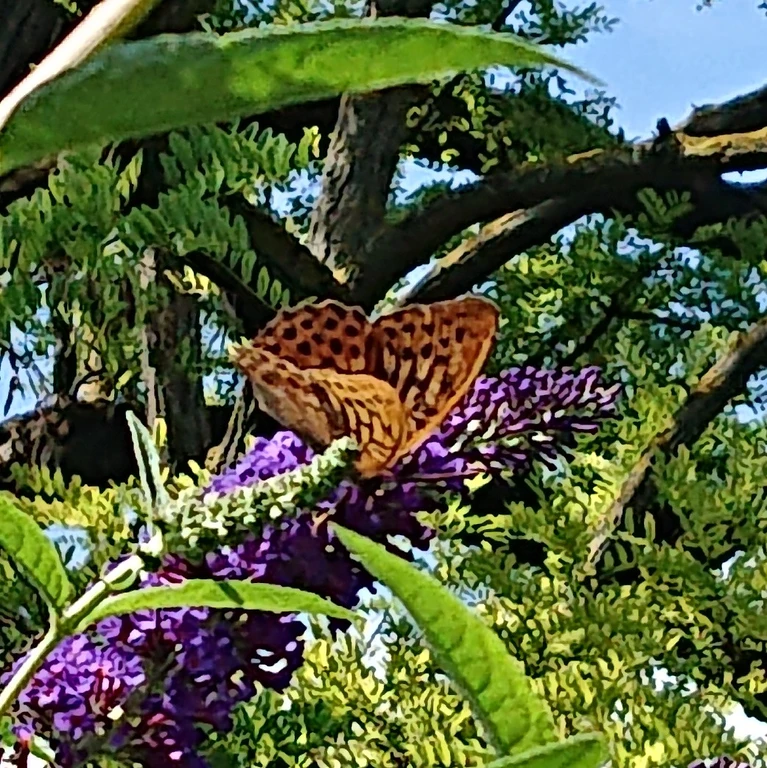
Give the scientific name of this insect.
Argynnis paphia
